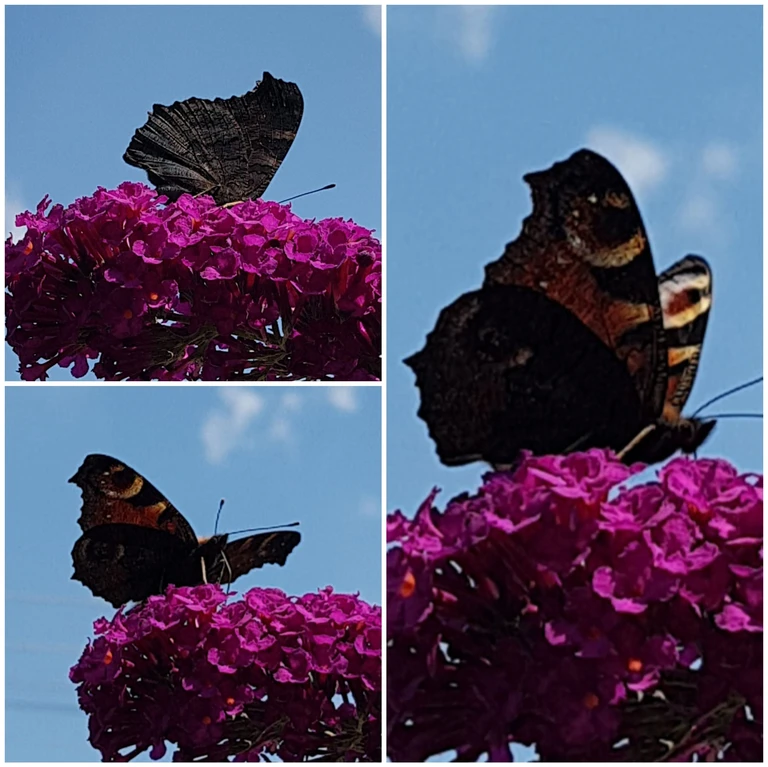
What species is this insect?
Aglais io
